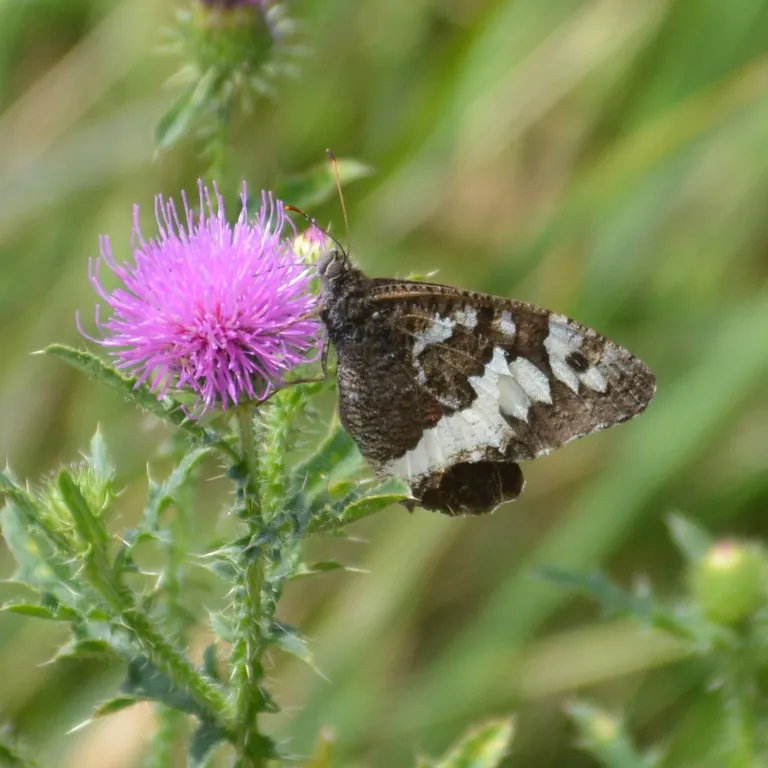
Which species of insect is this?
Brintesia circe
